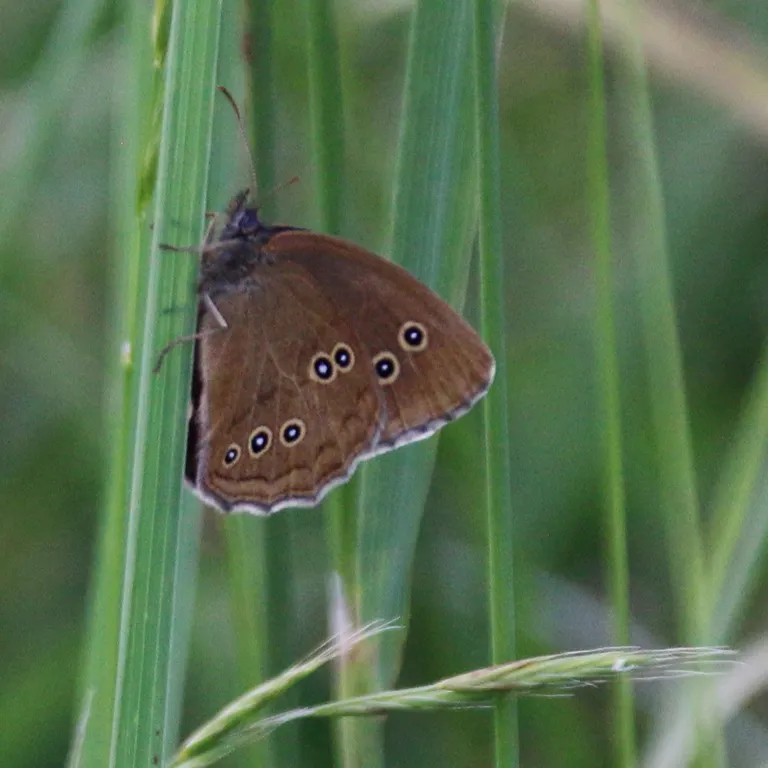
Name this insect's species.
Aphantopus hyperantus
